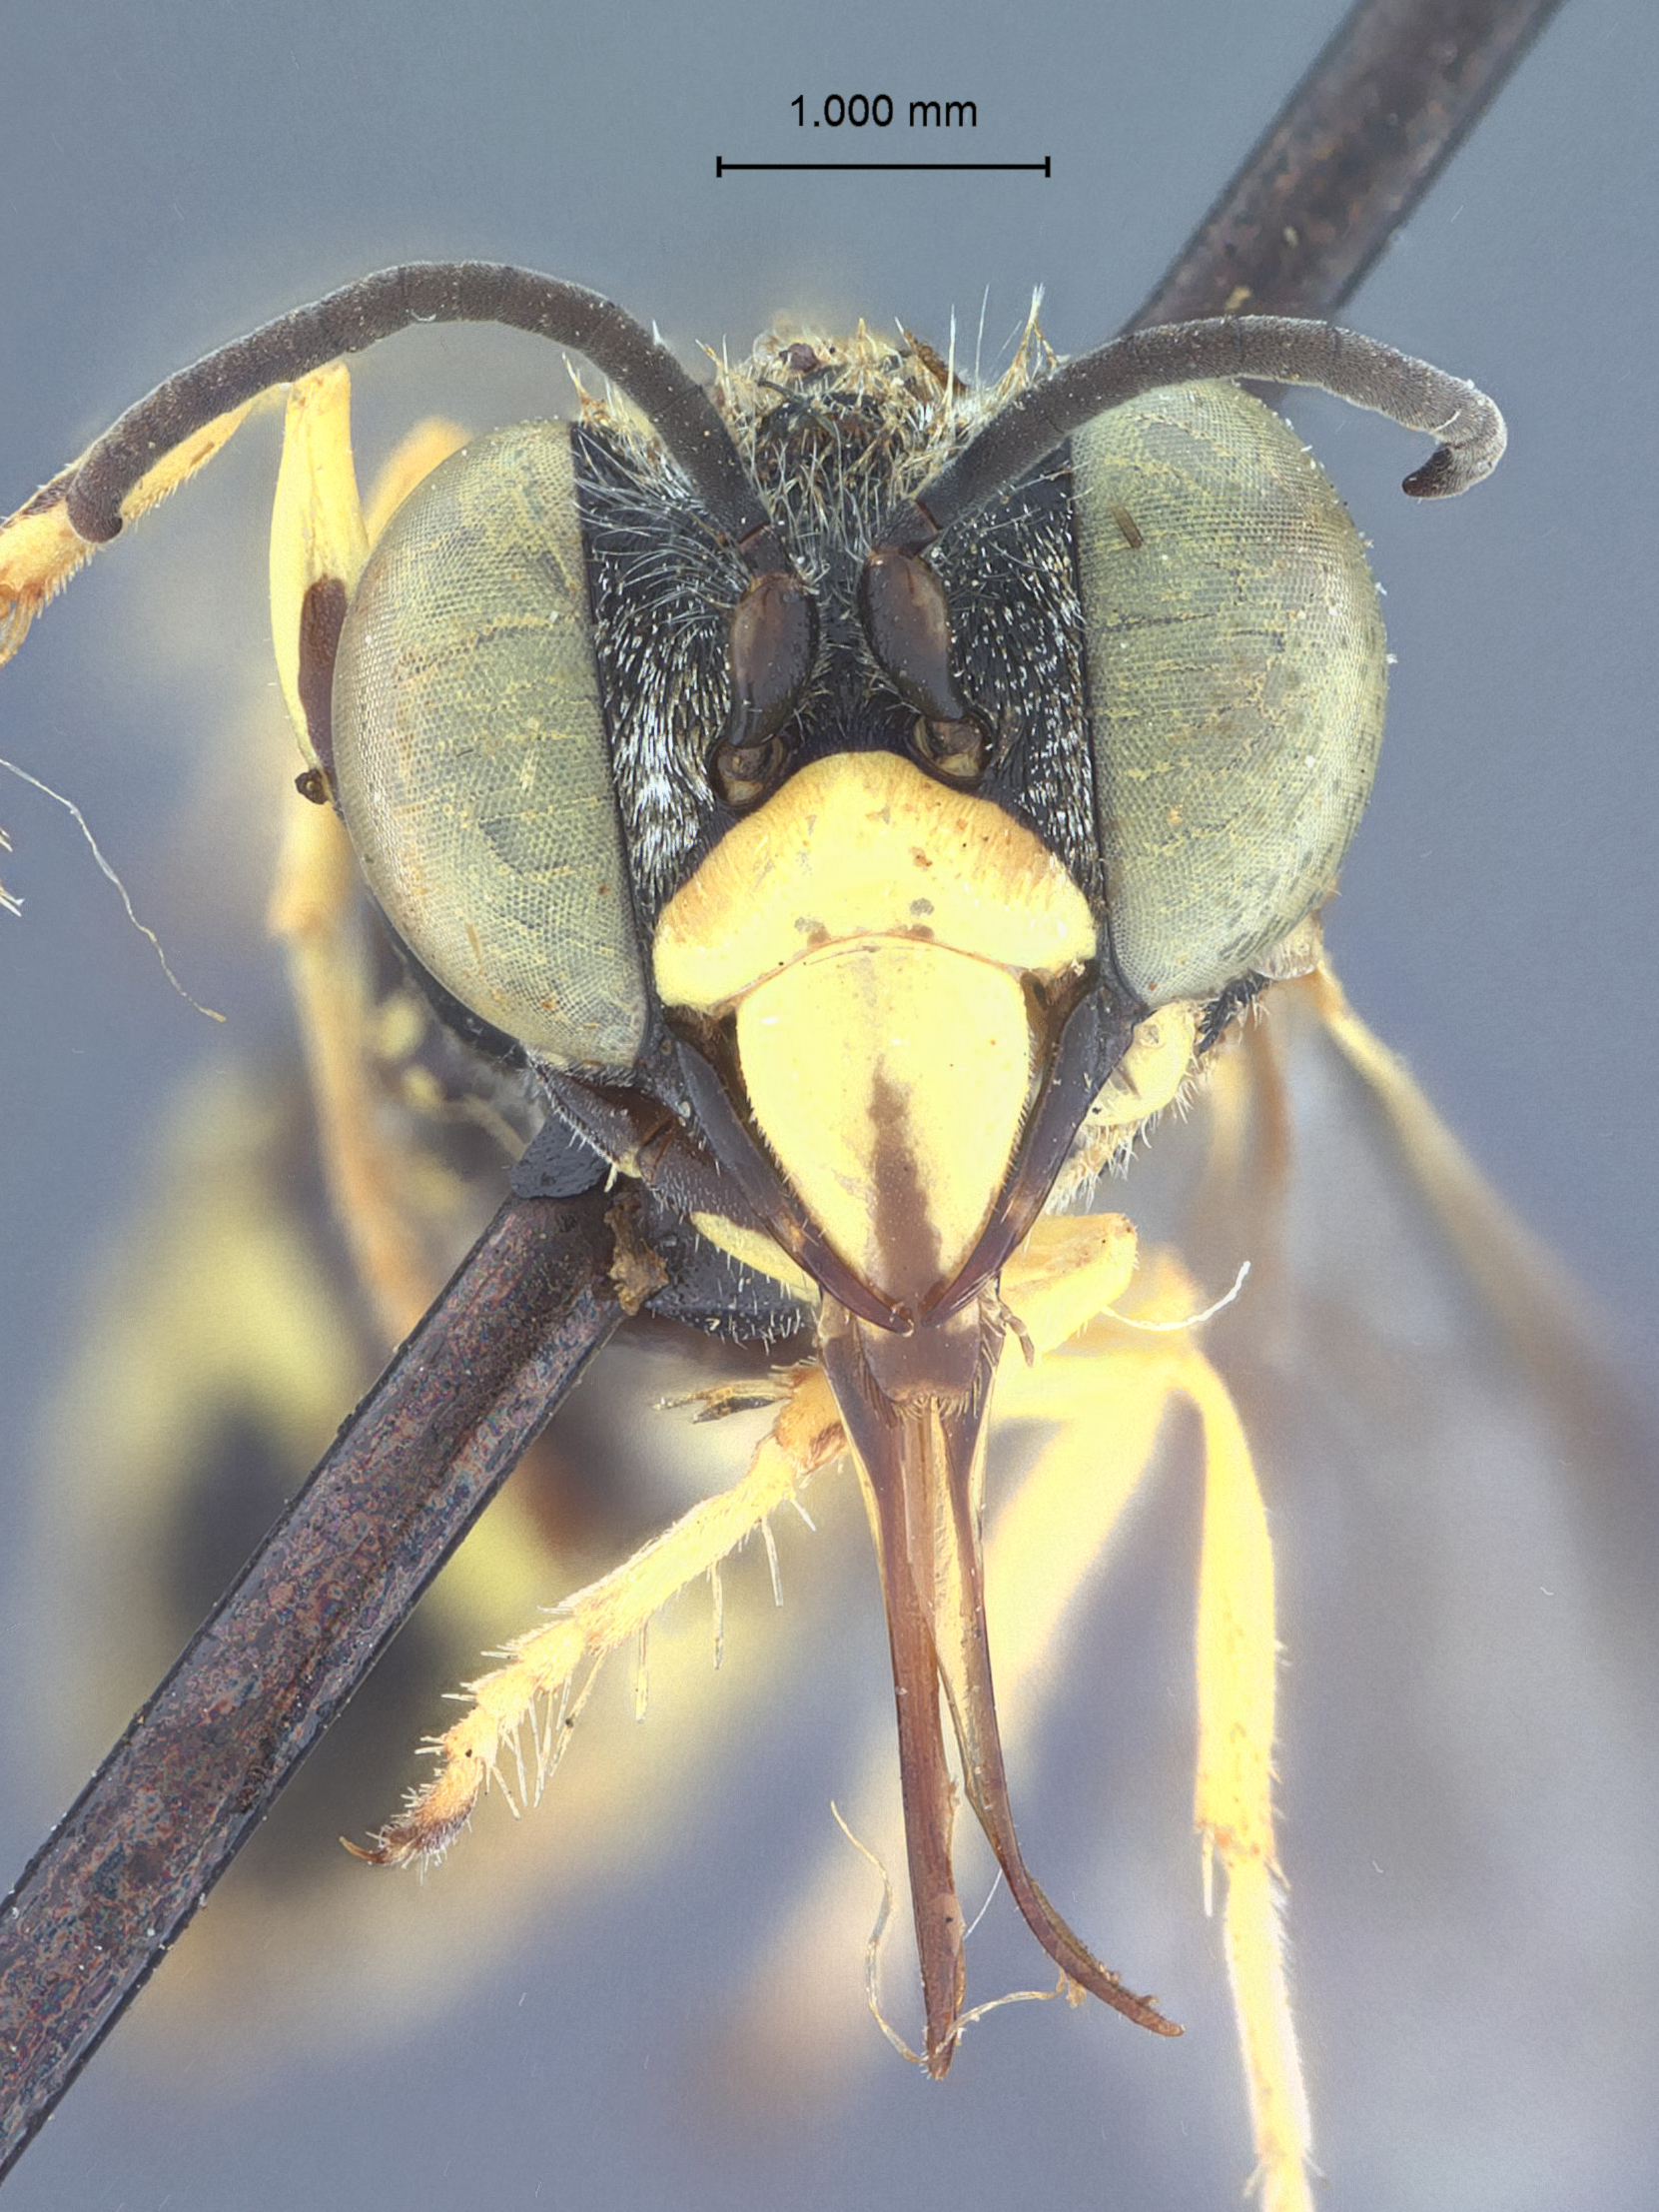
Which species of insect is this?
Microbembex monodonta
